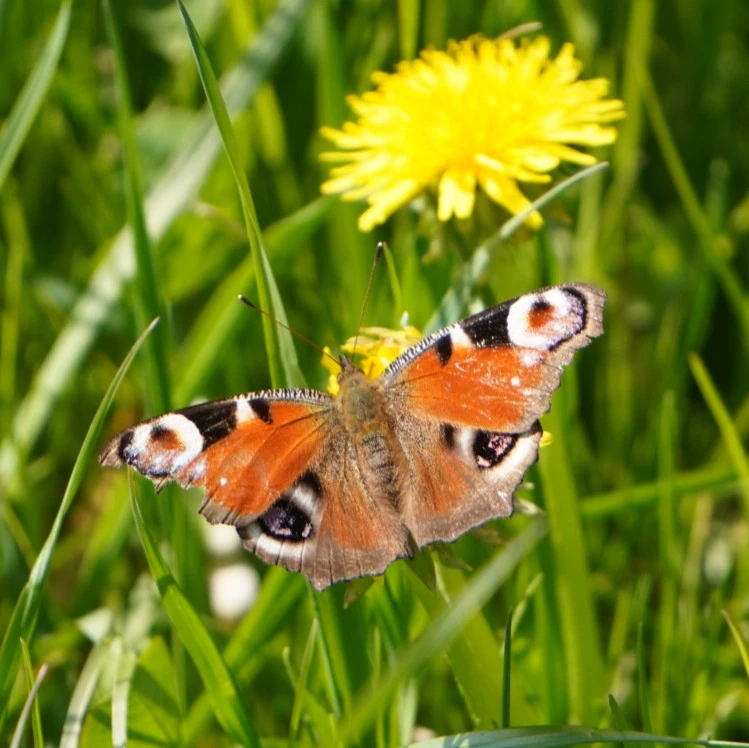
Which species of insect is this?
Aglais io
